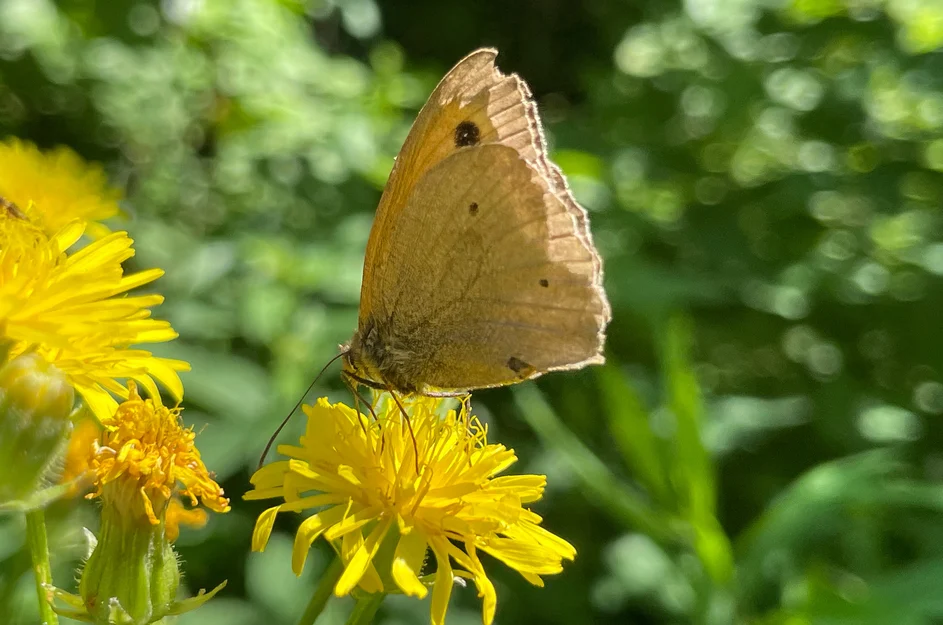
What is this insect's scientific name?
Maniola jurtina
